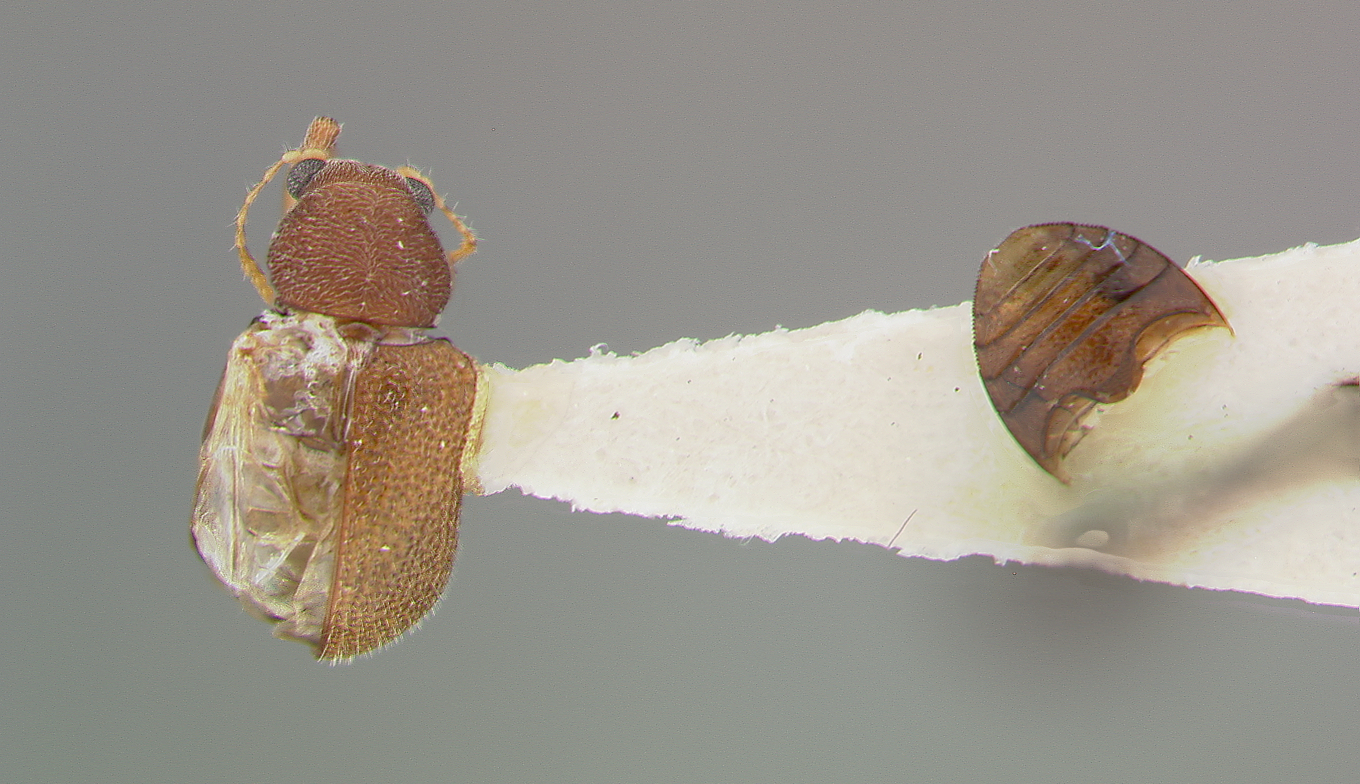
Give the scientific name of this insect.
Xanthonia serrata
